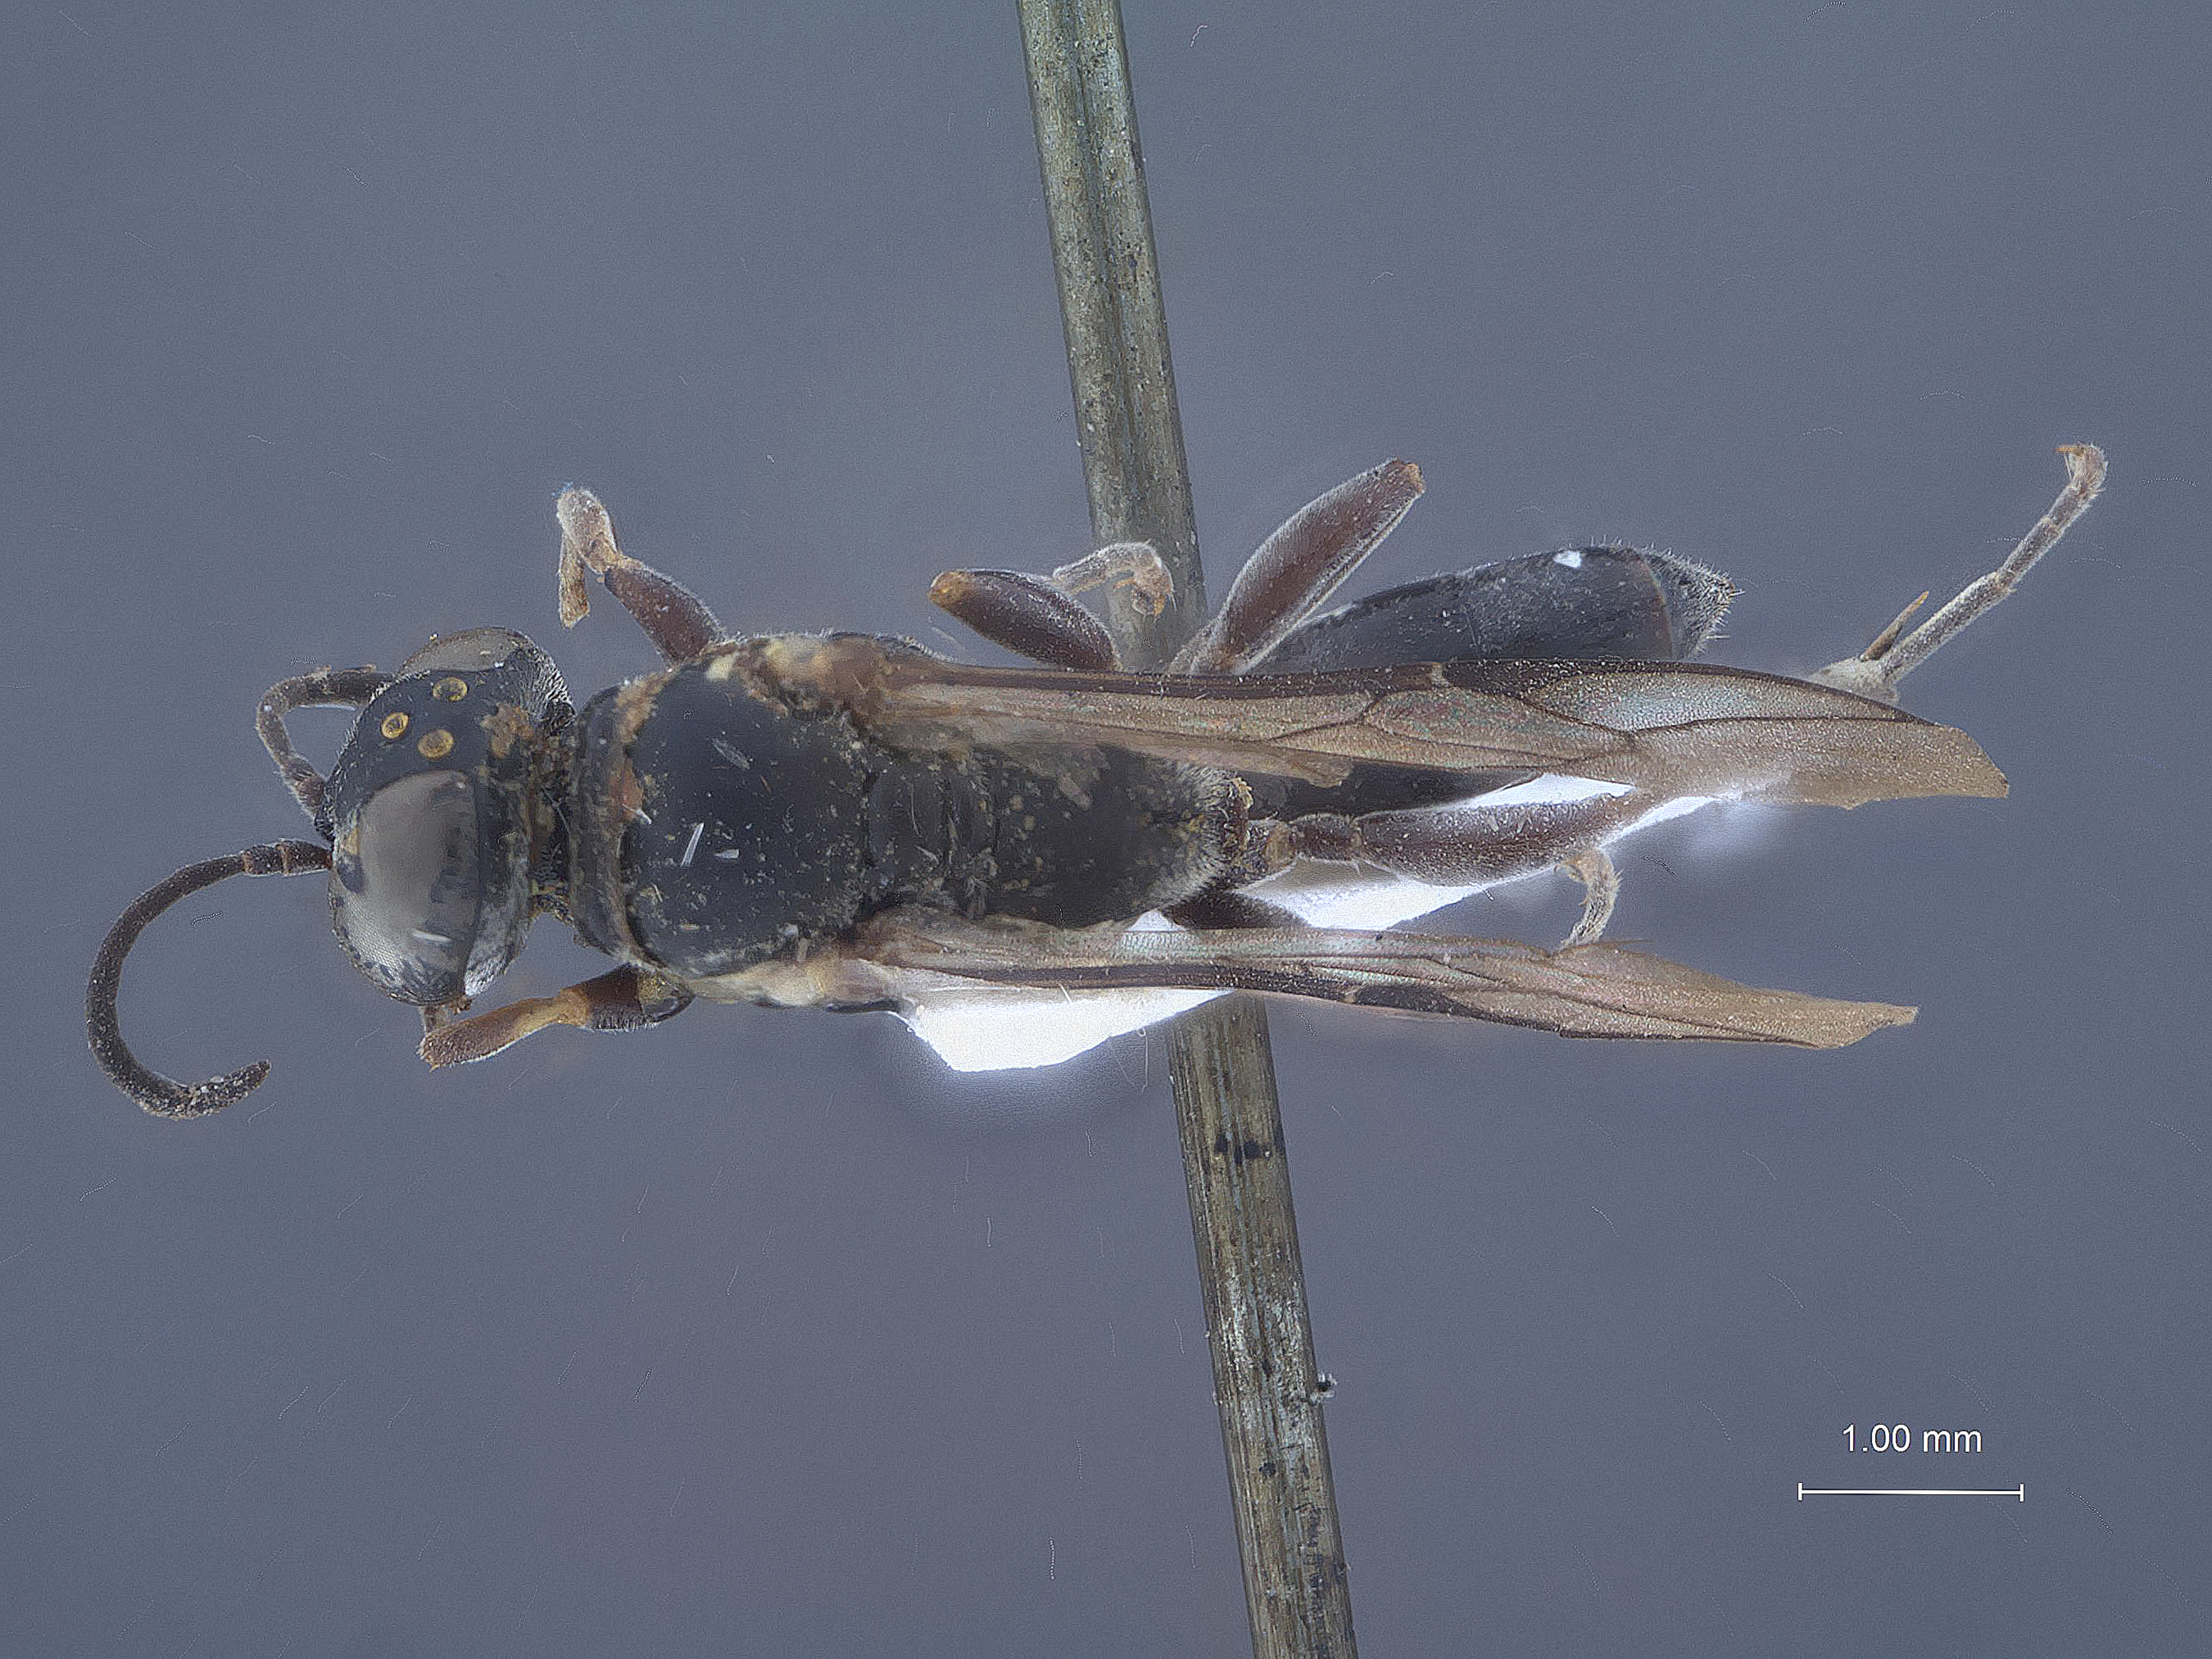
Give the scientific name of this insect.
Trypoxylon mowchowense
